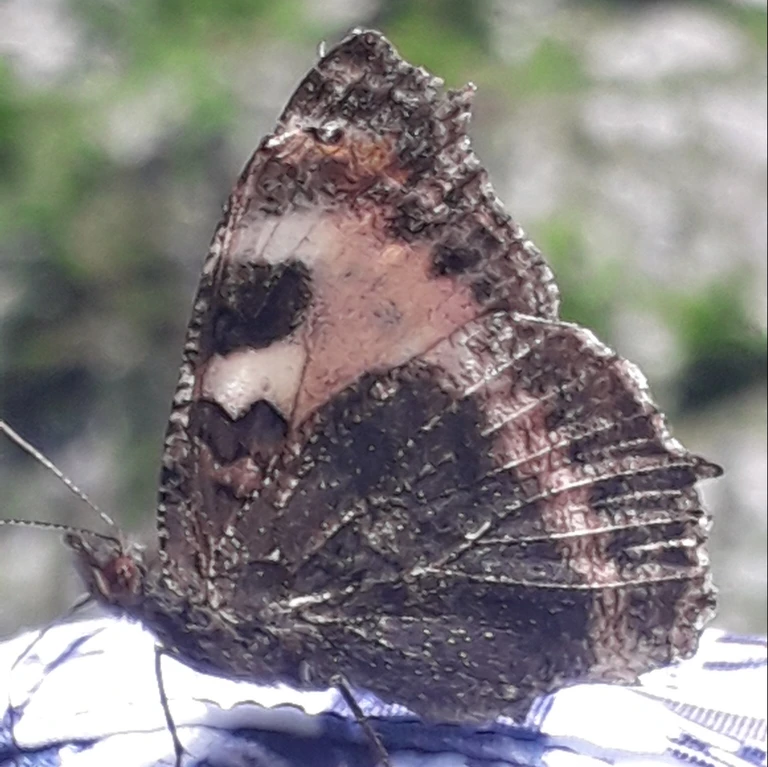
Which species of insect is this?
Aglais urticae
